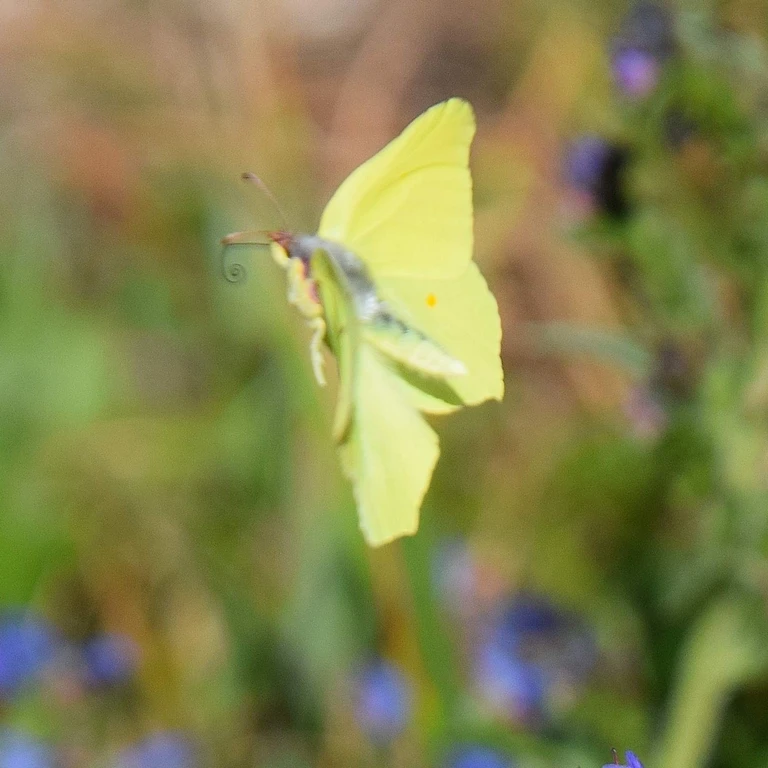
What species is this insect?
Gonepteryx rhamni
